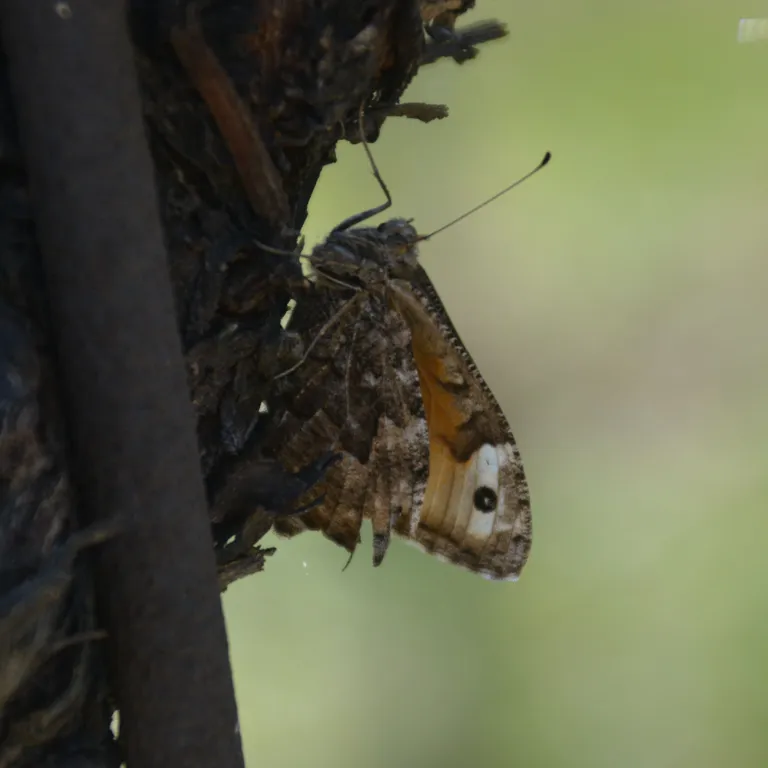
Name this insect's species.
Hipparchia semele
